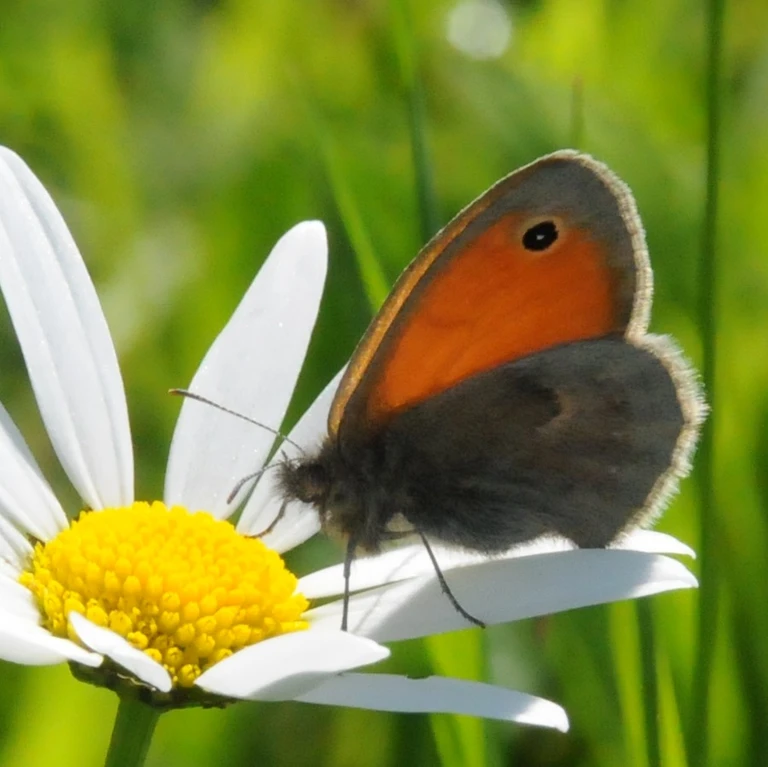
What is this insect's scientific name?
Coenonympha pamphilus
